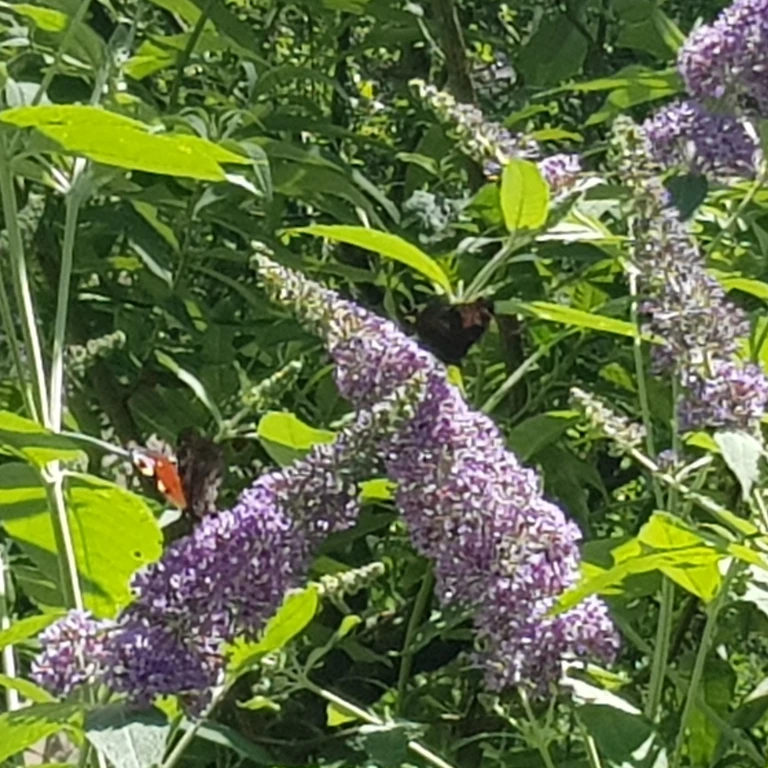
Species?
Aglais io
